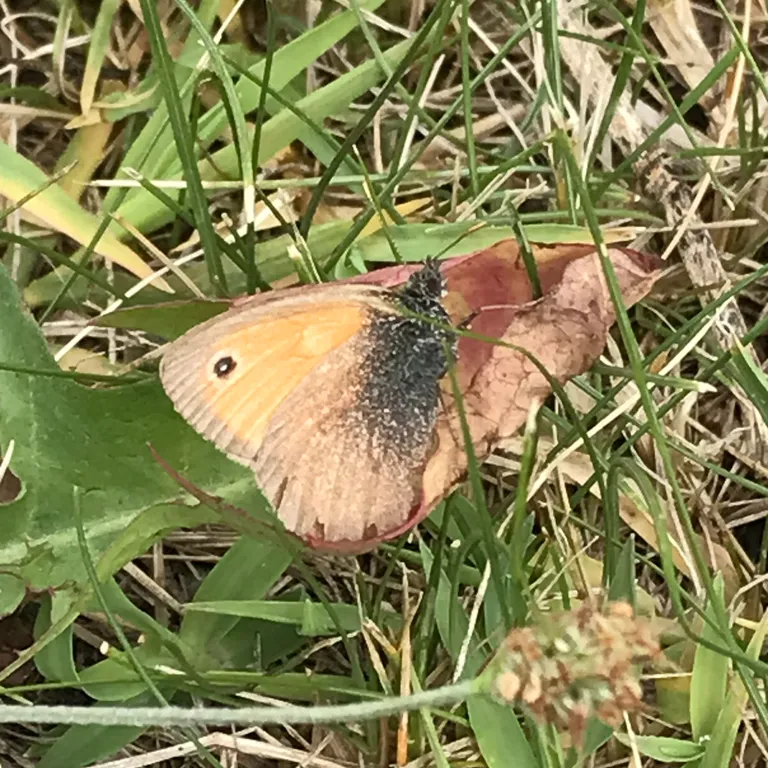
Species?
Coenonympha pamphilus
